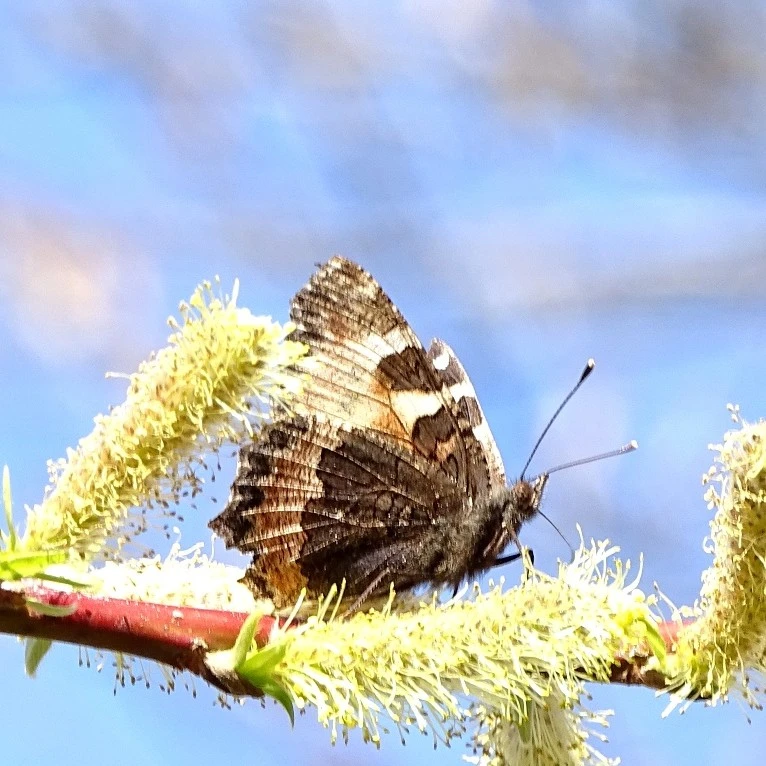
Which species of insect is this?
Aglais urticae
